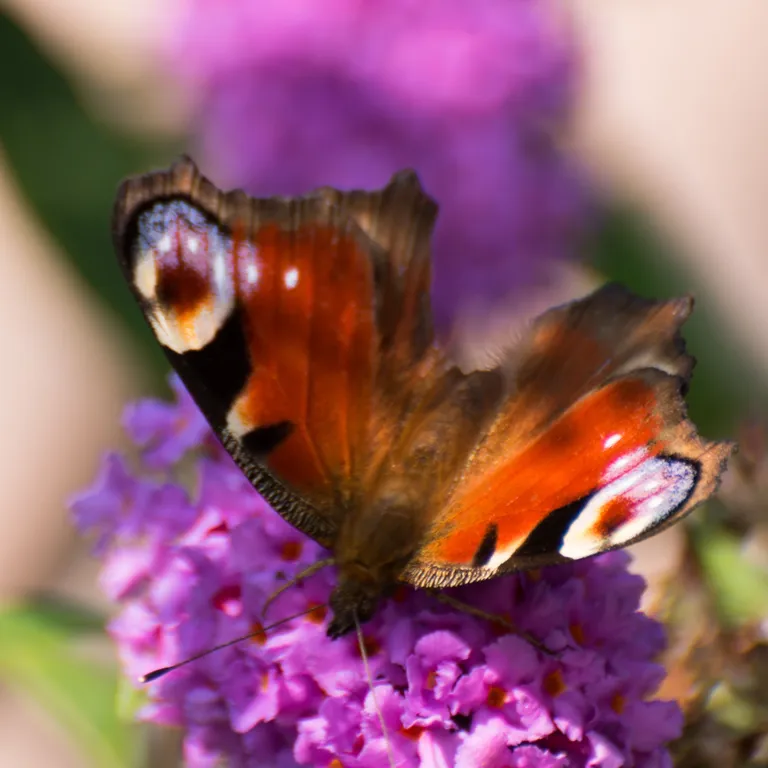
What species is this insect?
Aglais io
